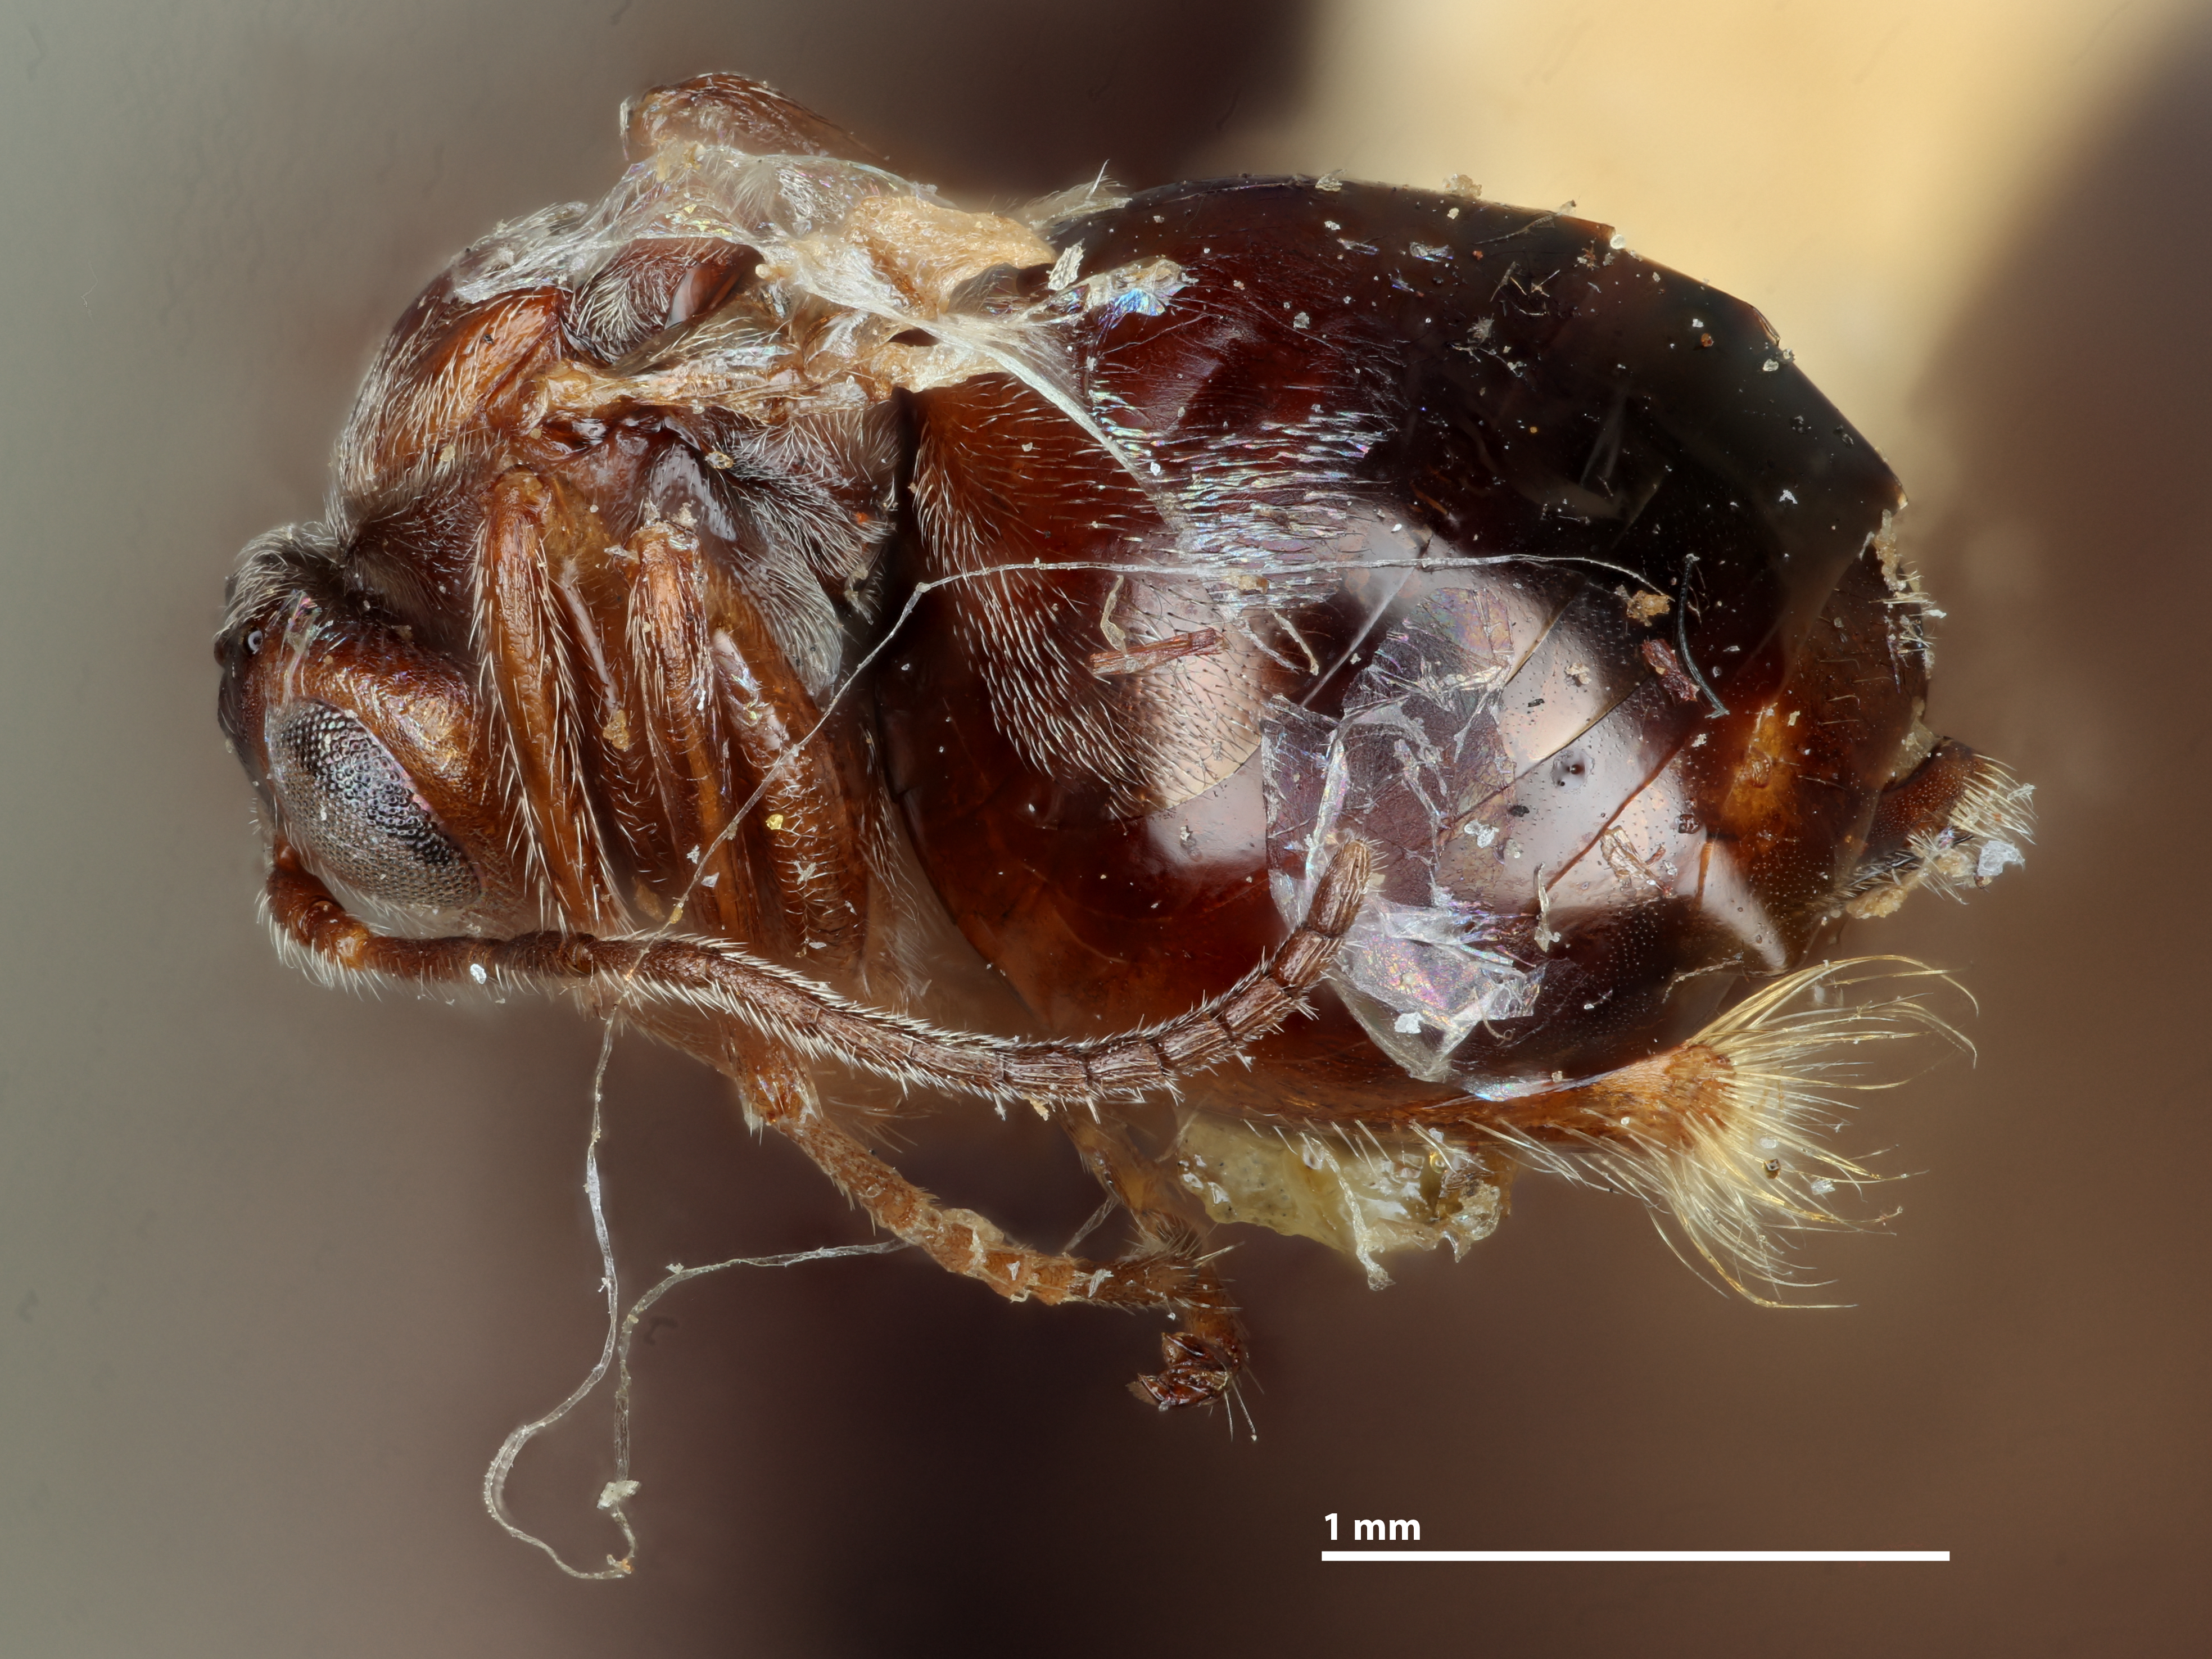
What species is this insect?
Acraspis niger
